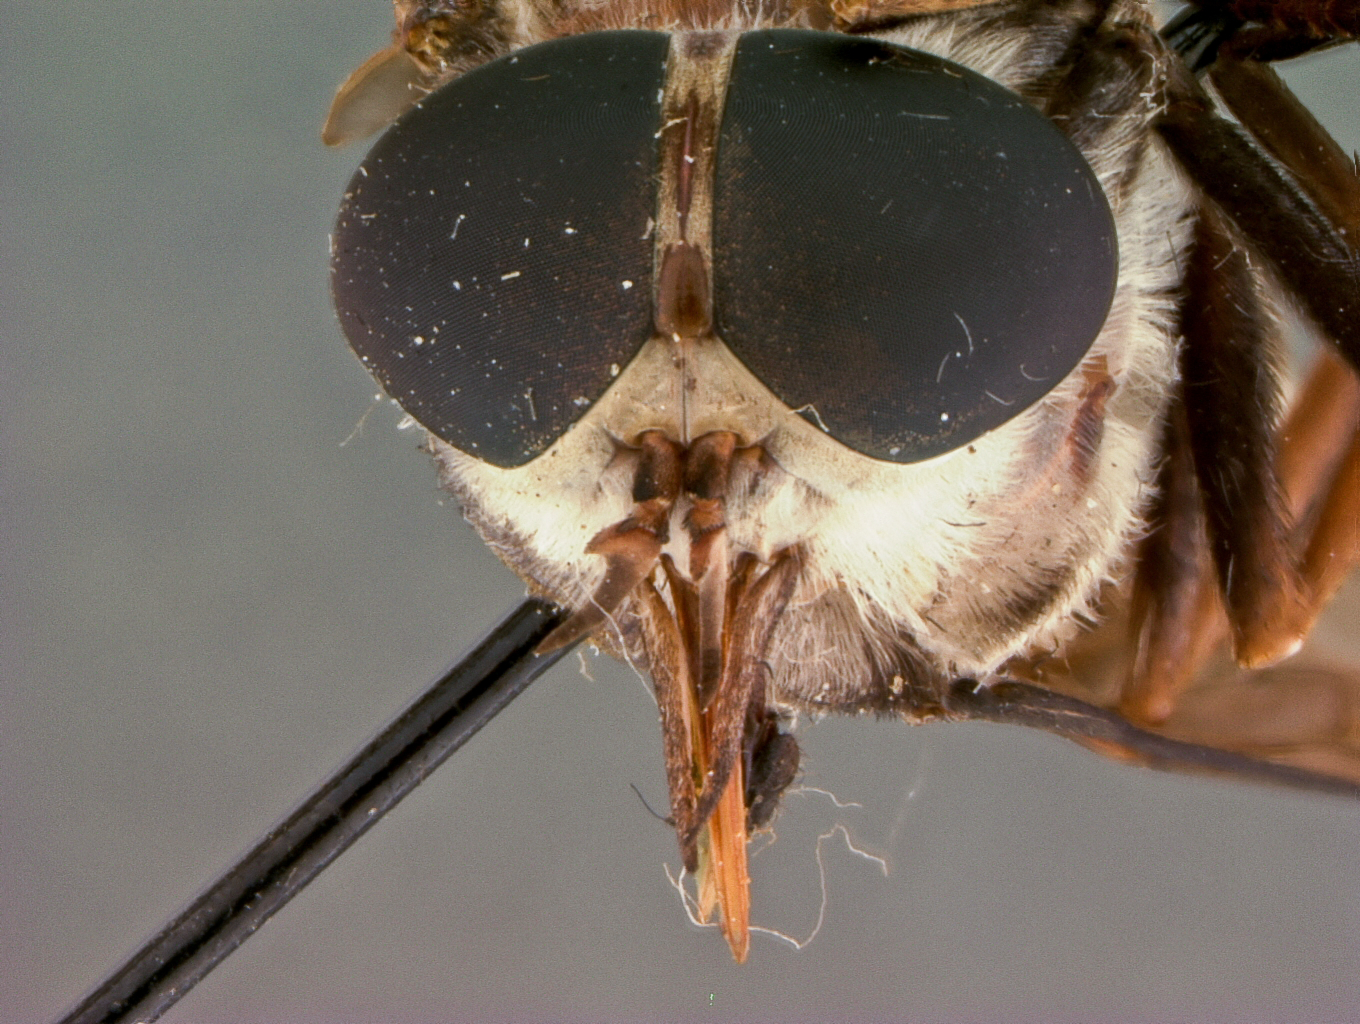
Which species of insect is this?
Tabanus gladiator
